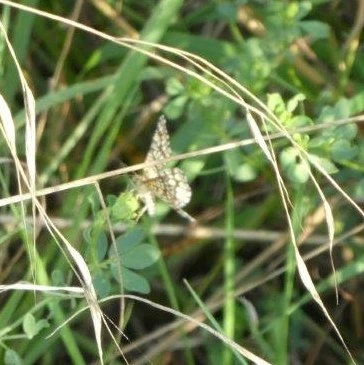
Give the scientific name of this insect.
Chiasmia clathrata
